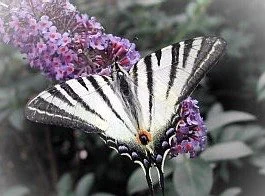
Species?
Iphiclides podalirius
